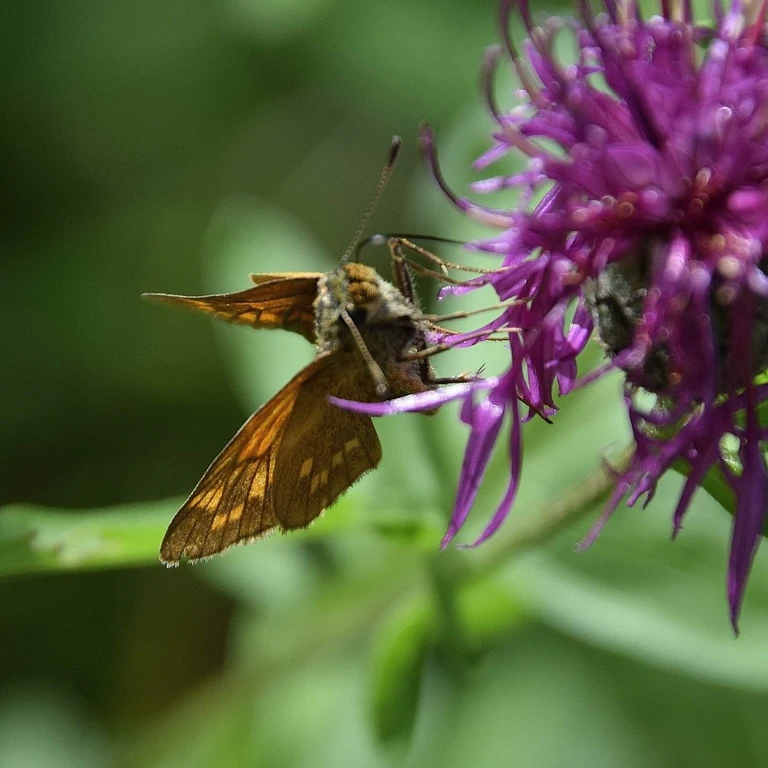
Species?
Ochlodes sylvanus (also Ochlodes venata)
